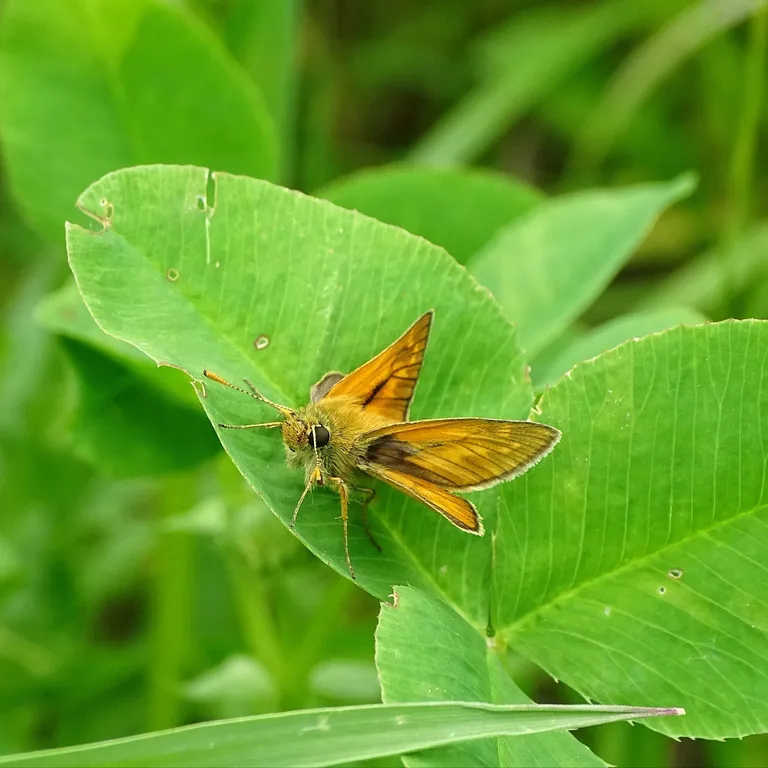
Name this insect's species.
Ochlodes sylvanus (also Ochlodes venata)
